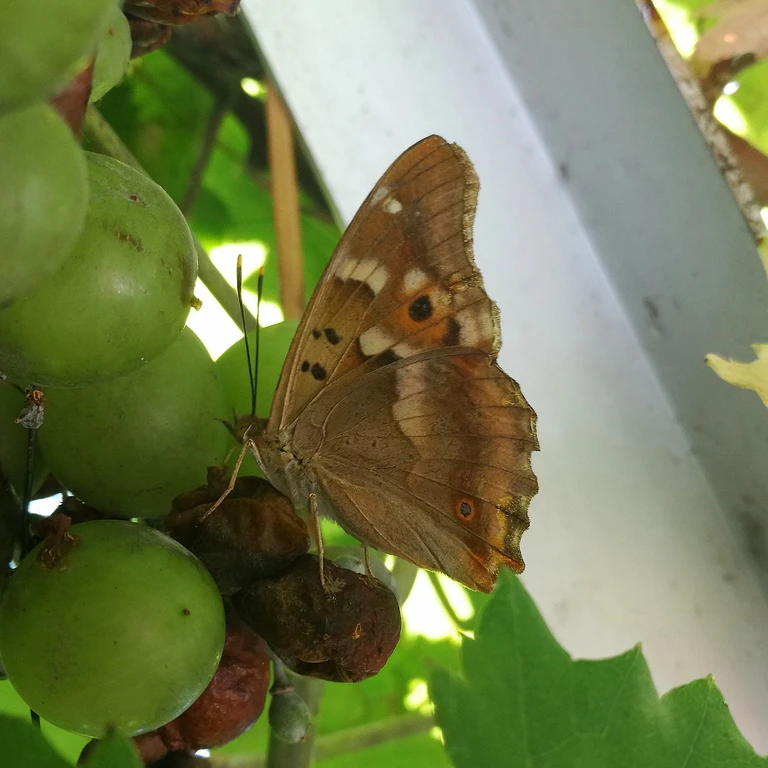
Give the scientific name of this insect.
Apatura ilia
